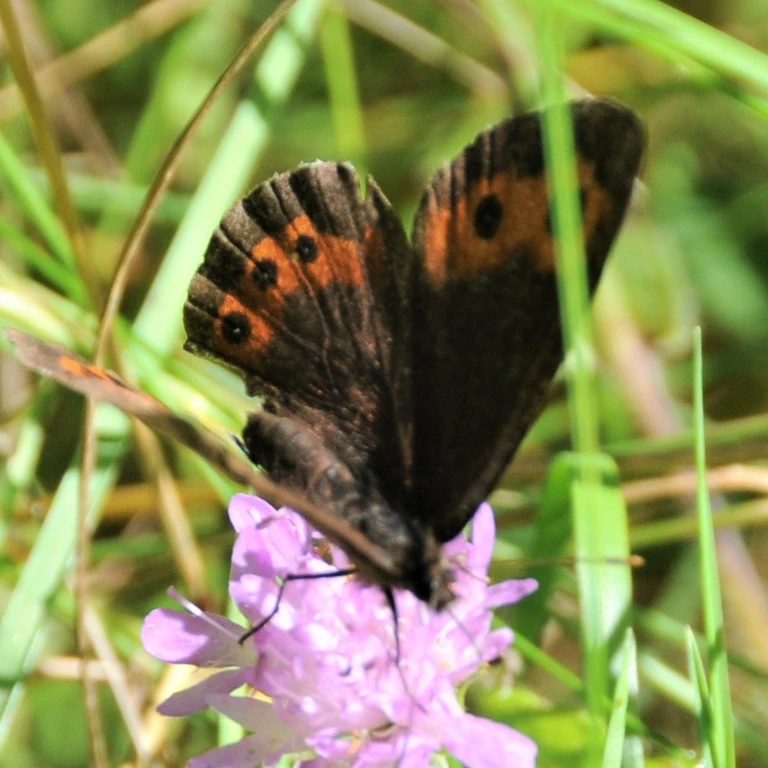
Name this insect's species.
Erebia ligea
